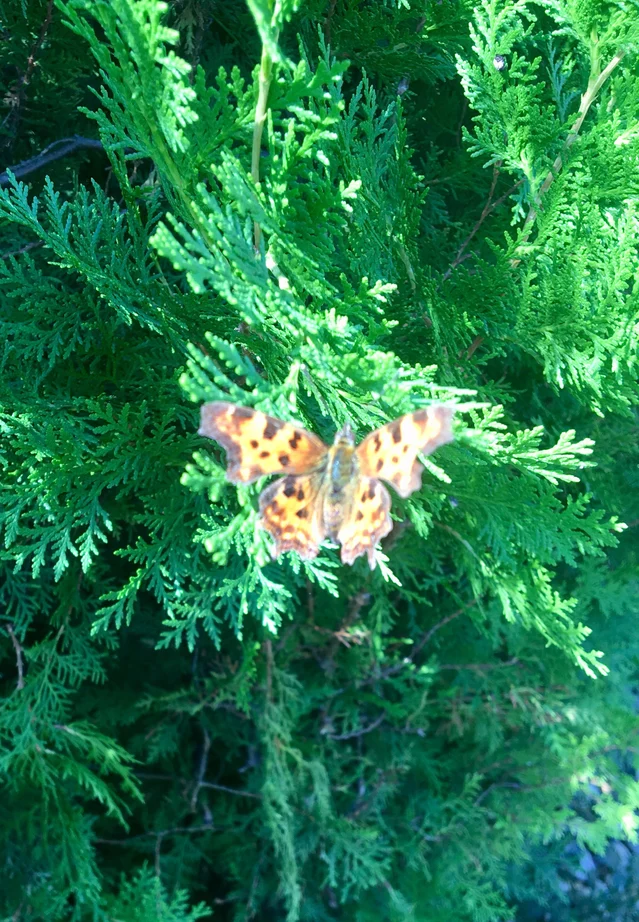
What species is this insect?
Polygonia c-album
